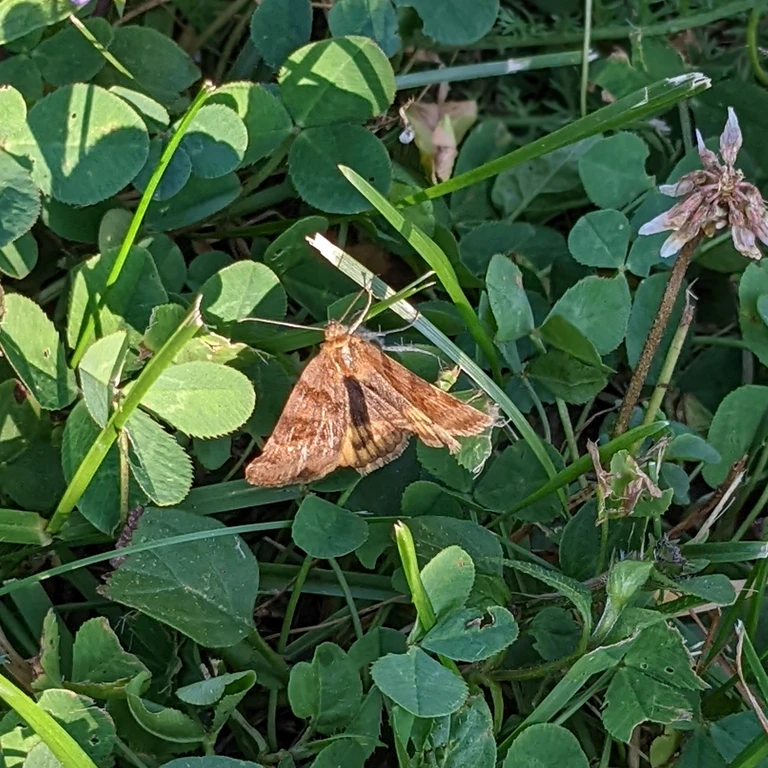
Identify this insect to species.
Euclidia glyphica
